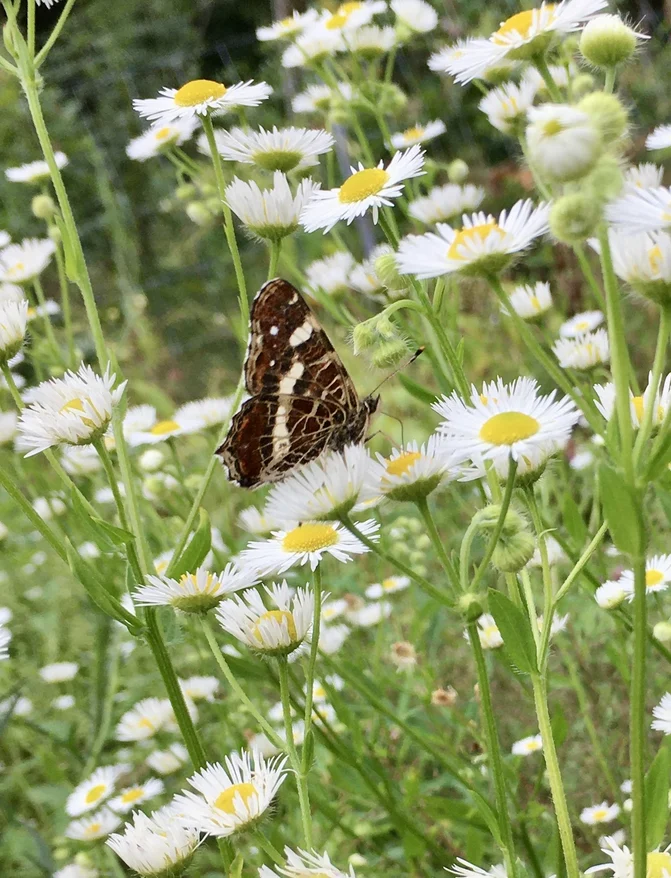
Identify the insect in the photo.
Araschnia levana
